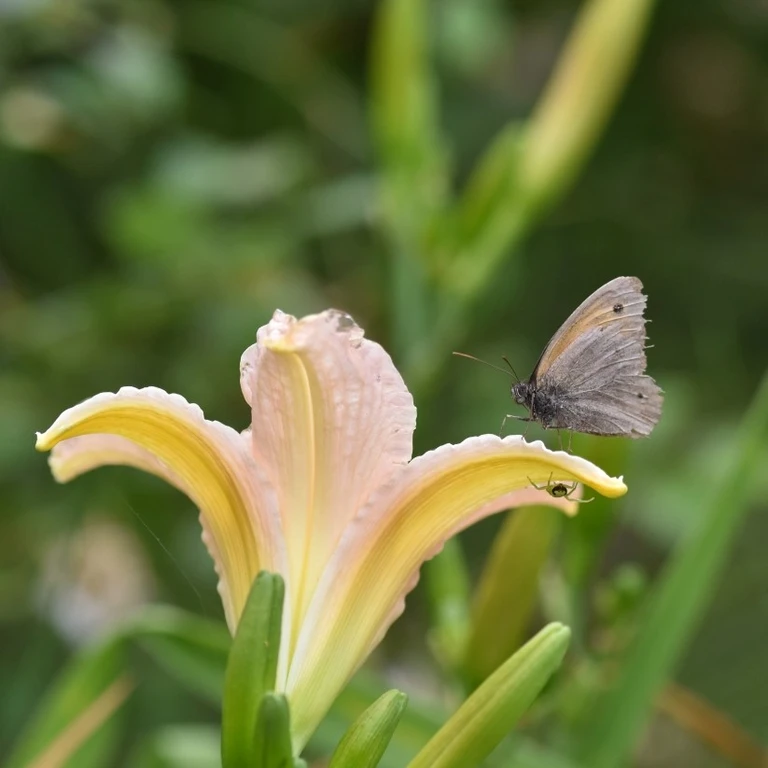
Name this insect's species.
Maniola jurtina
